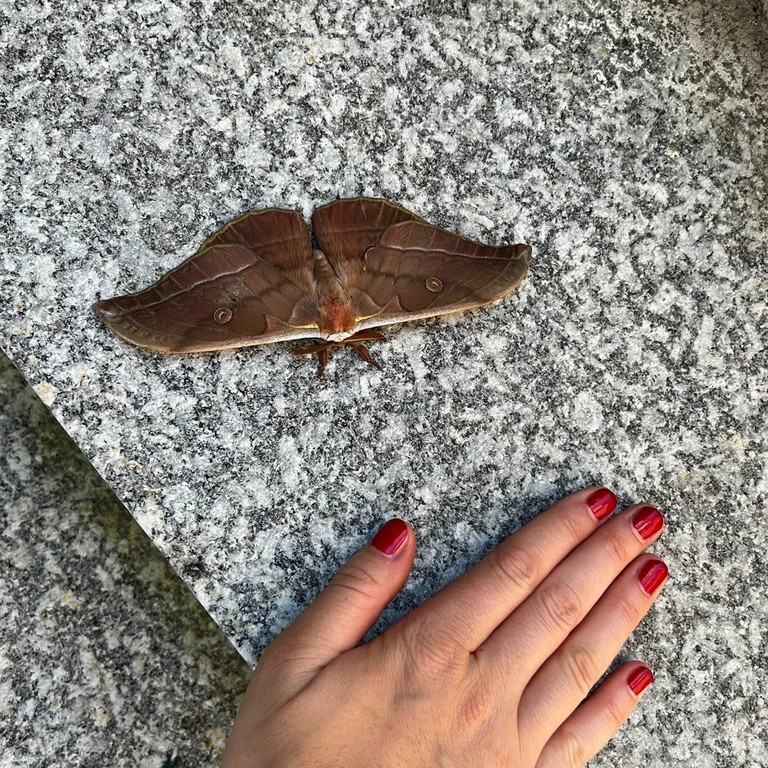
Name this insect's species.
Antheraea yamamai
